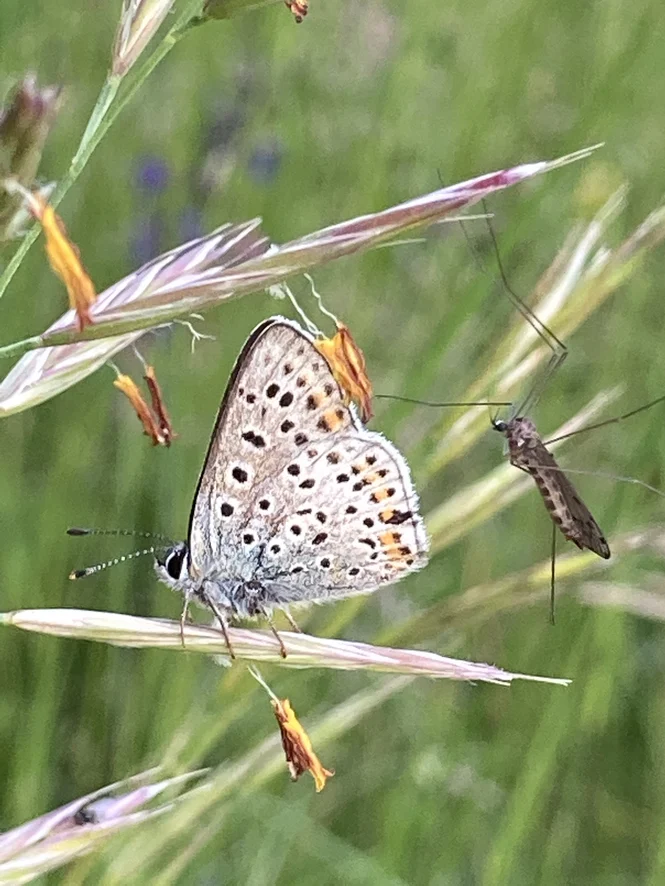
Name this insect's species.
Lycaena tityrus (also Loweia tityrus)
